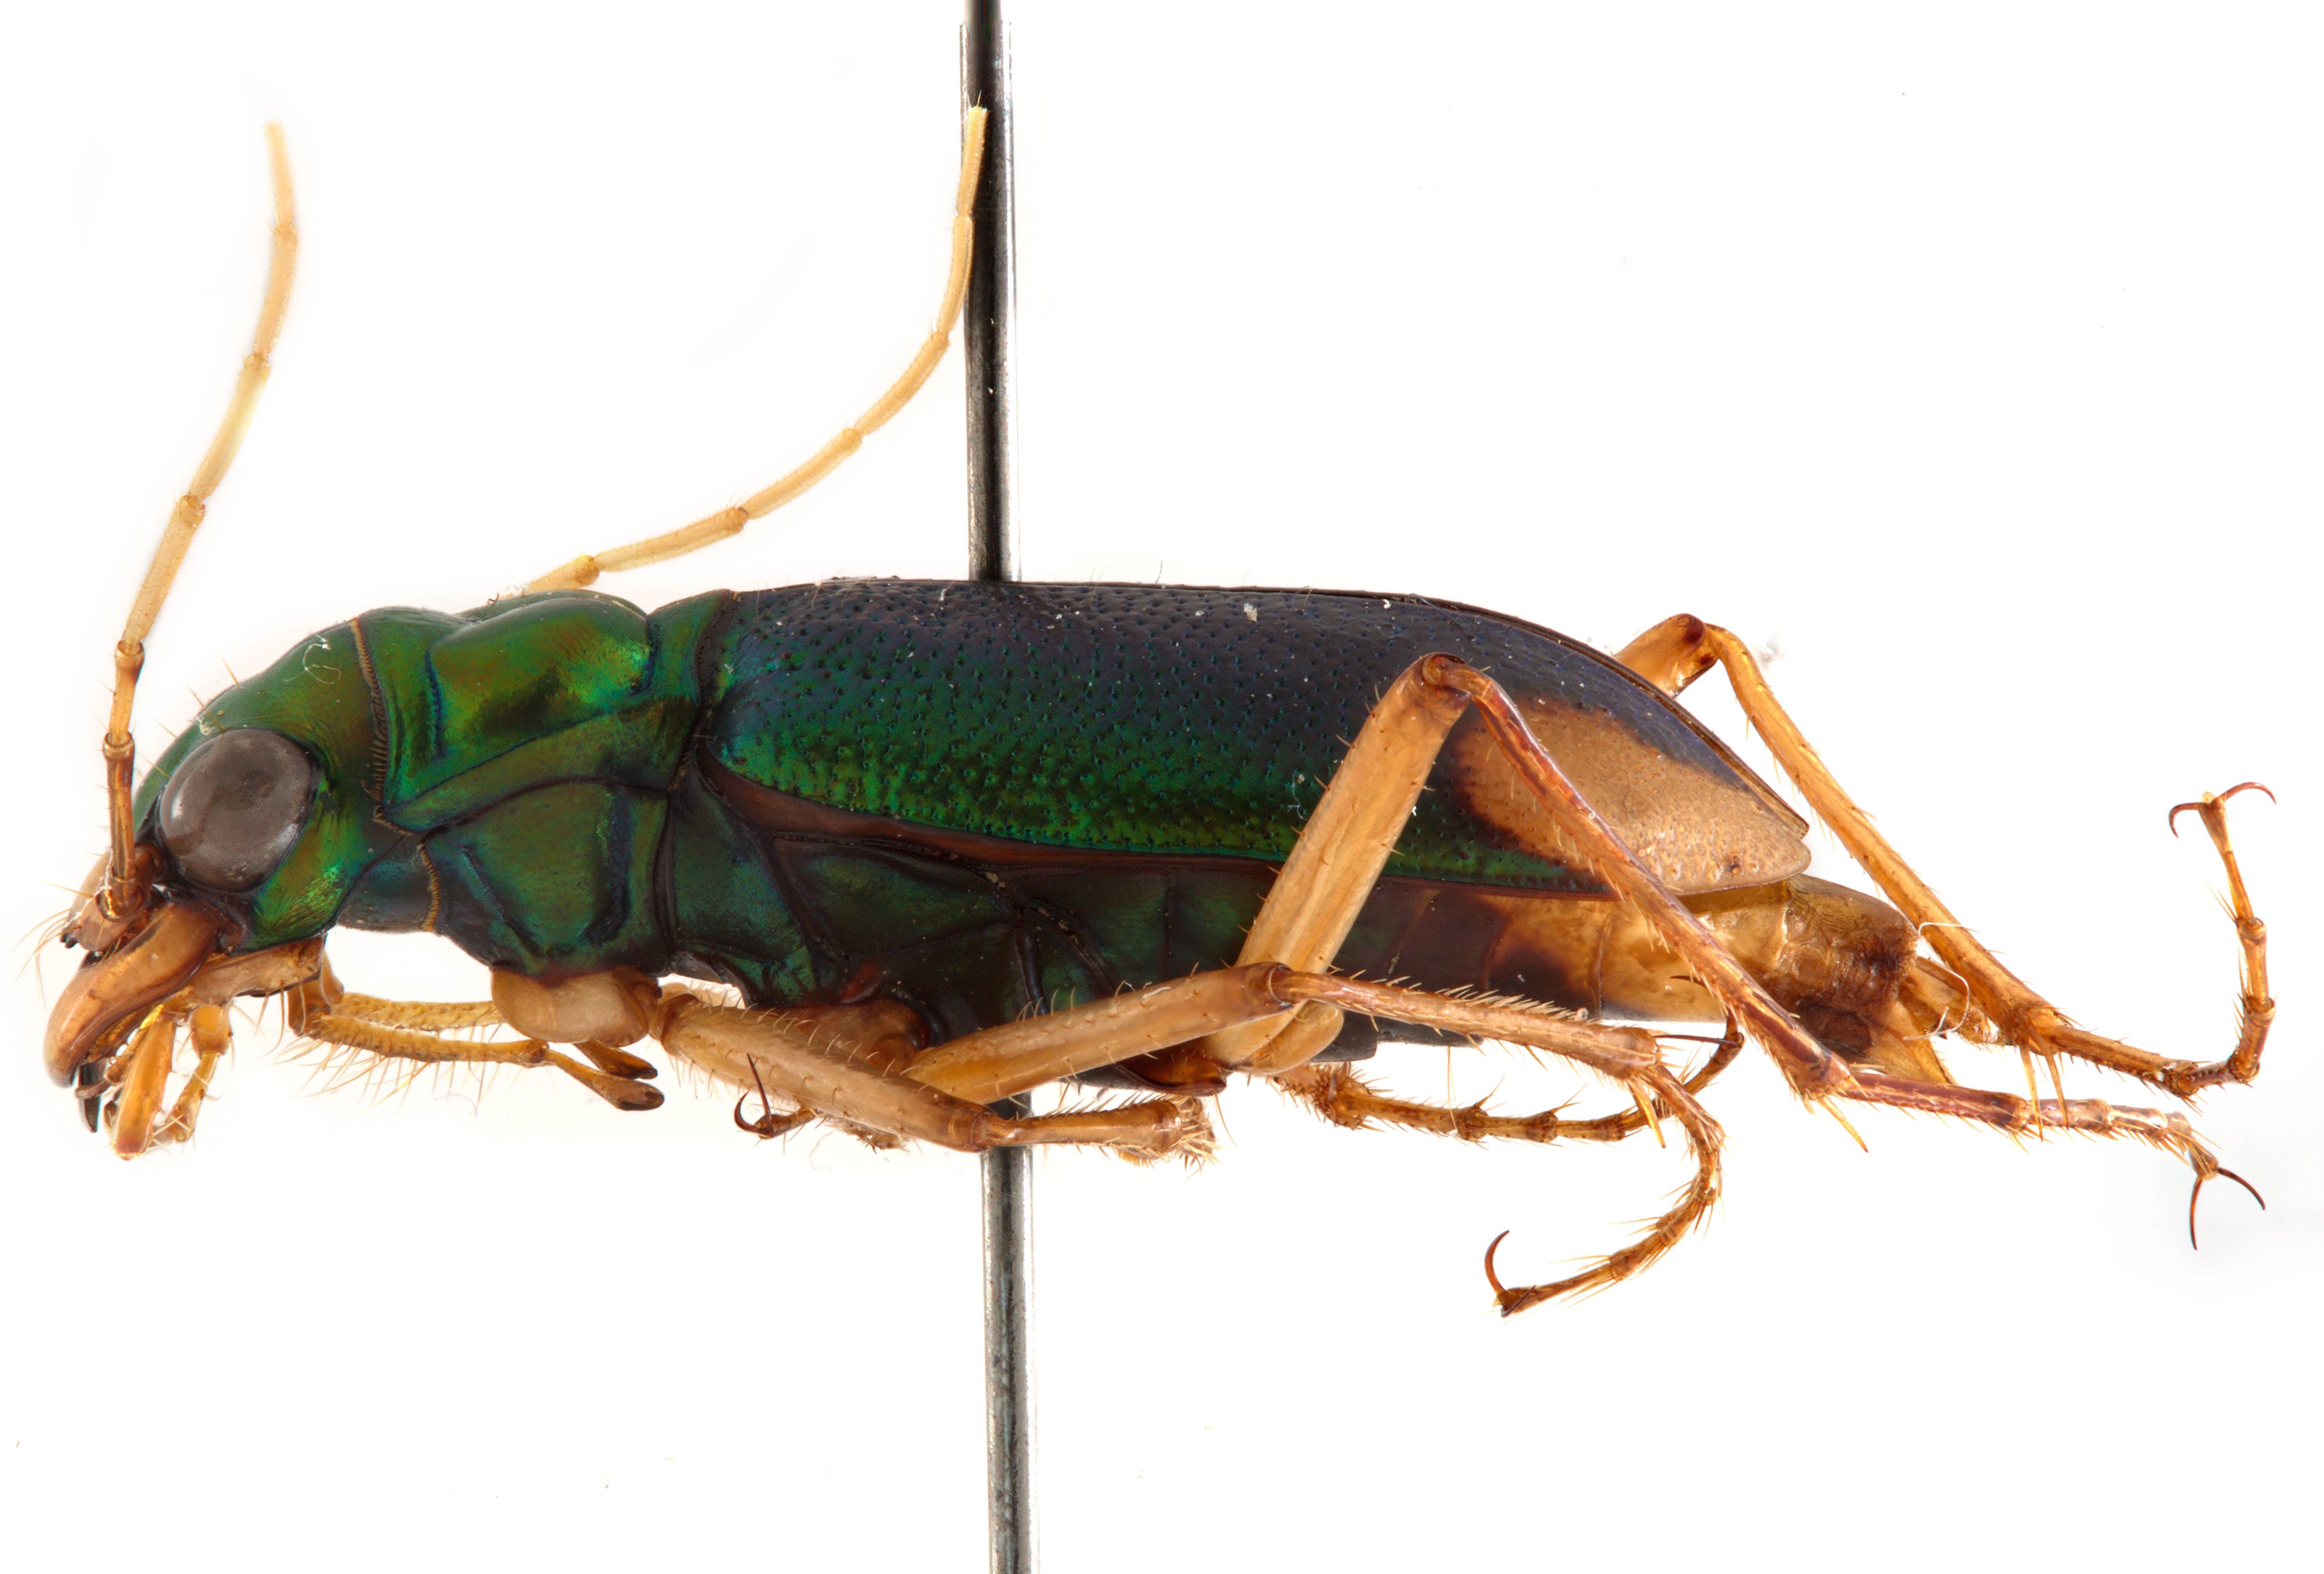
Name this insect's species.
Tetracha spixii
